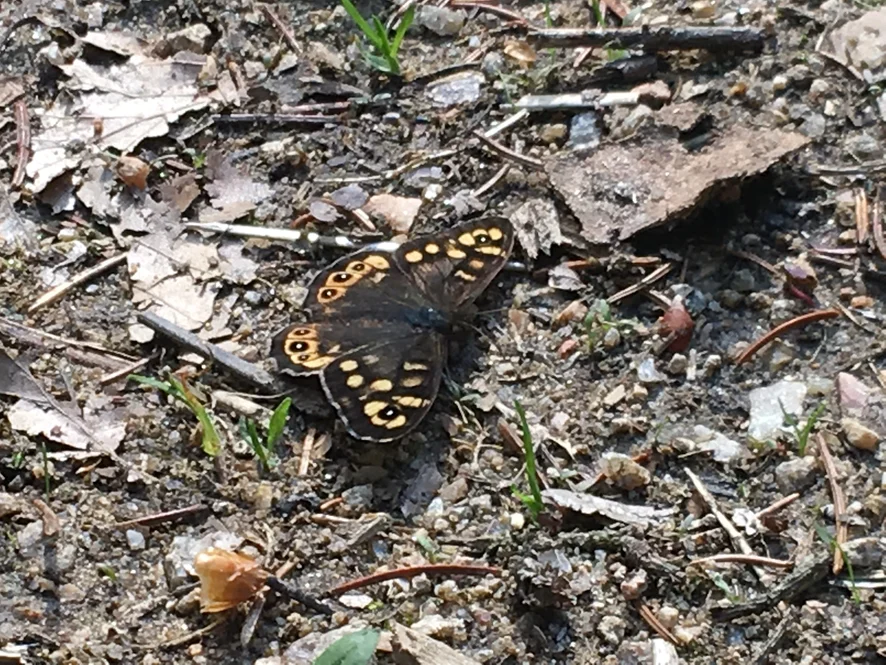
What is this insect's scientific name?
Pararge aegeria
